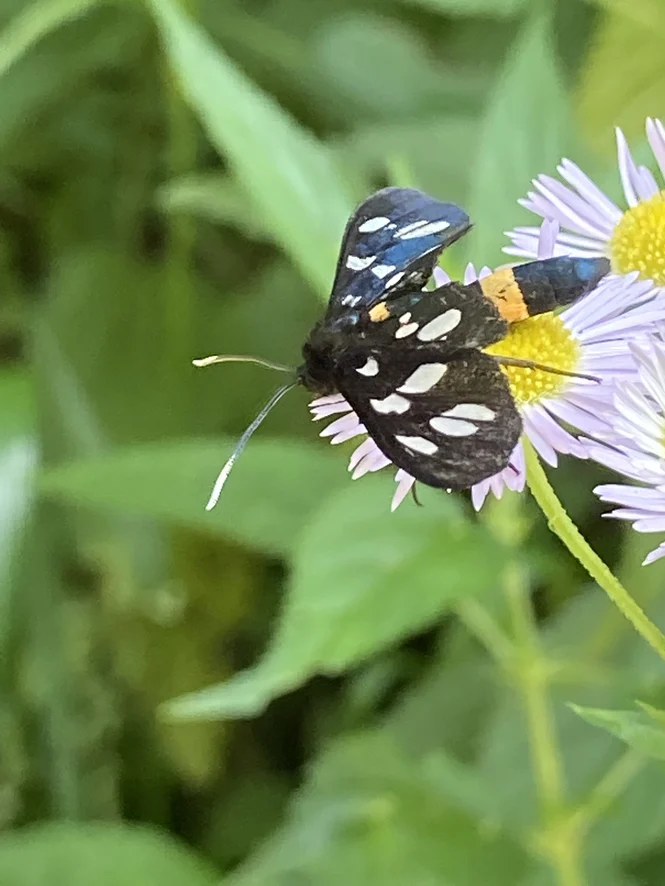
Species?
Amata phegea
